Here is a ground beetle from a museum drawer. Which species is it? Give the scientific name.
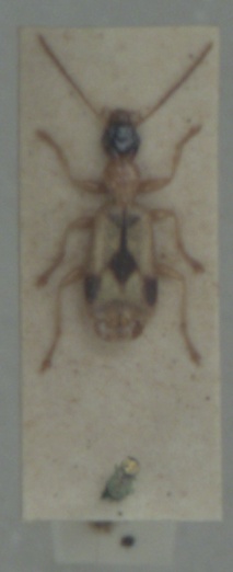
Demetrias imperialis
